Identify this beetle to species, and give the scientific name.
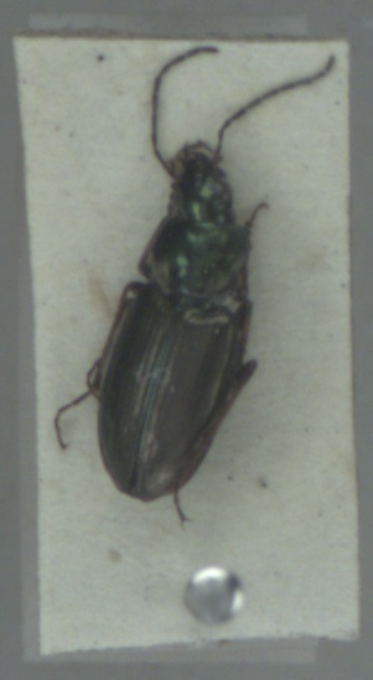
Agonum muelleri
